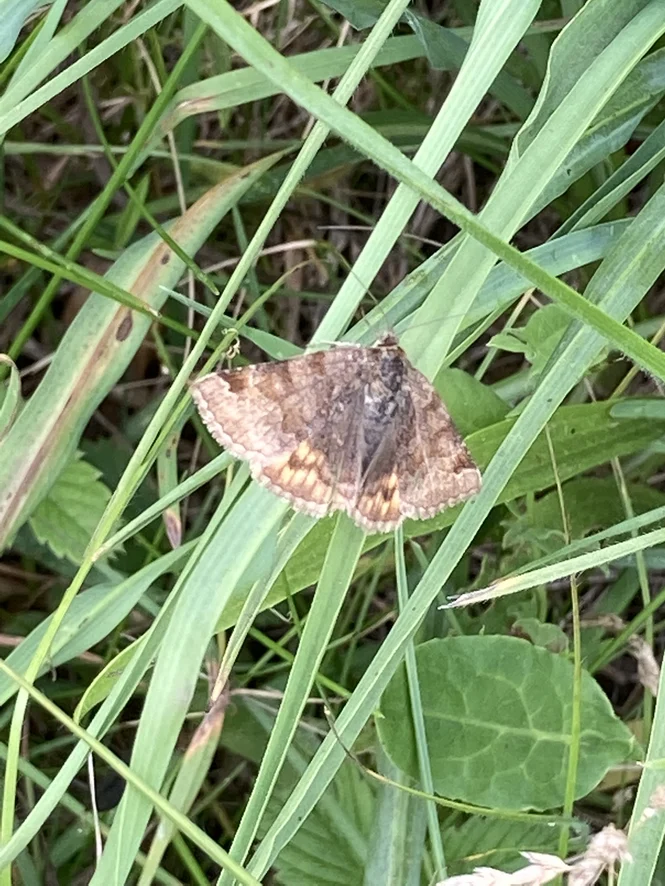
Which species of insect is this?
Euclidia glyphica
